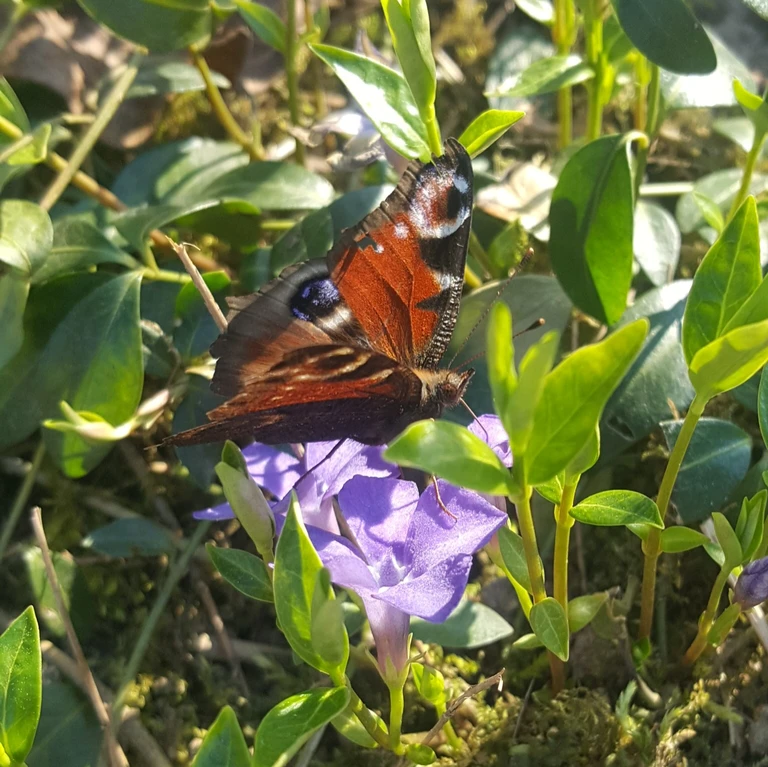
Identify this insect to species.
Aglais io
